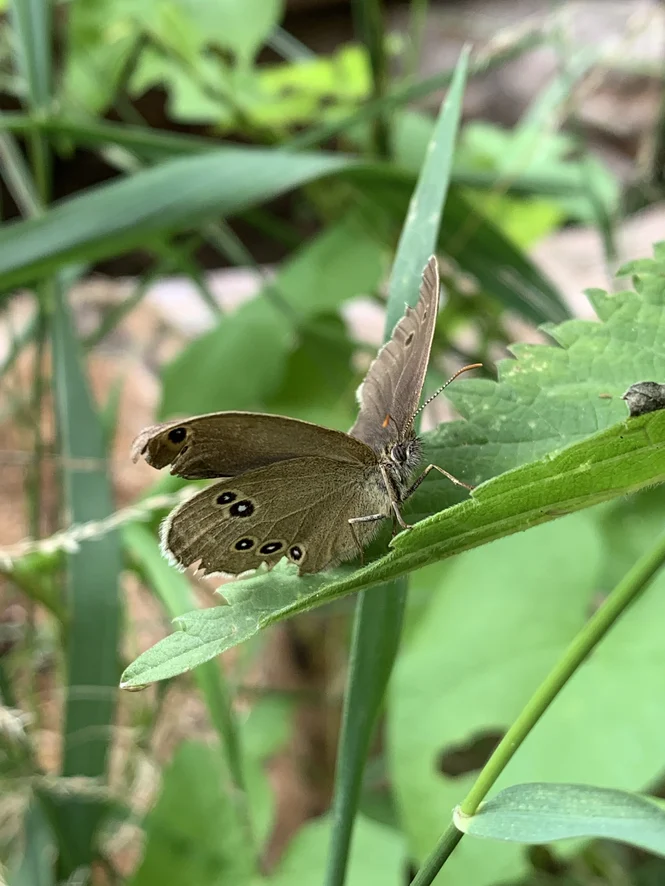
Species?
Aphantopus hyperantus
